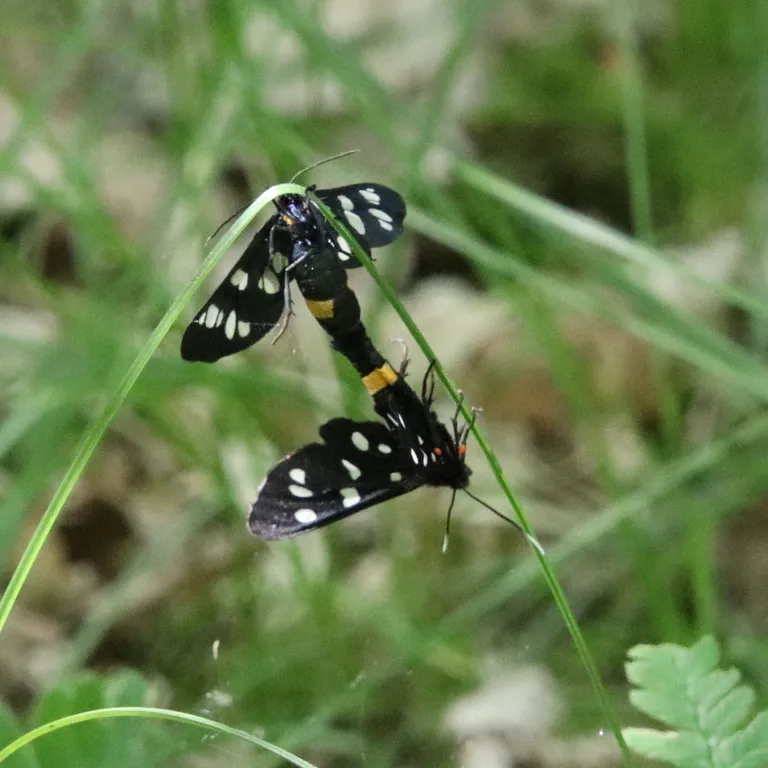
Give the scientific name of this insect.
Amata phegea
